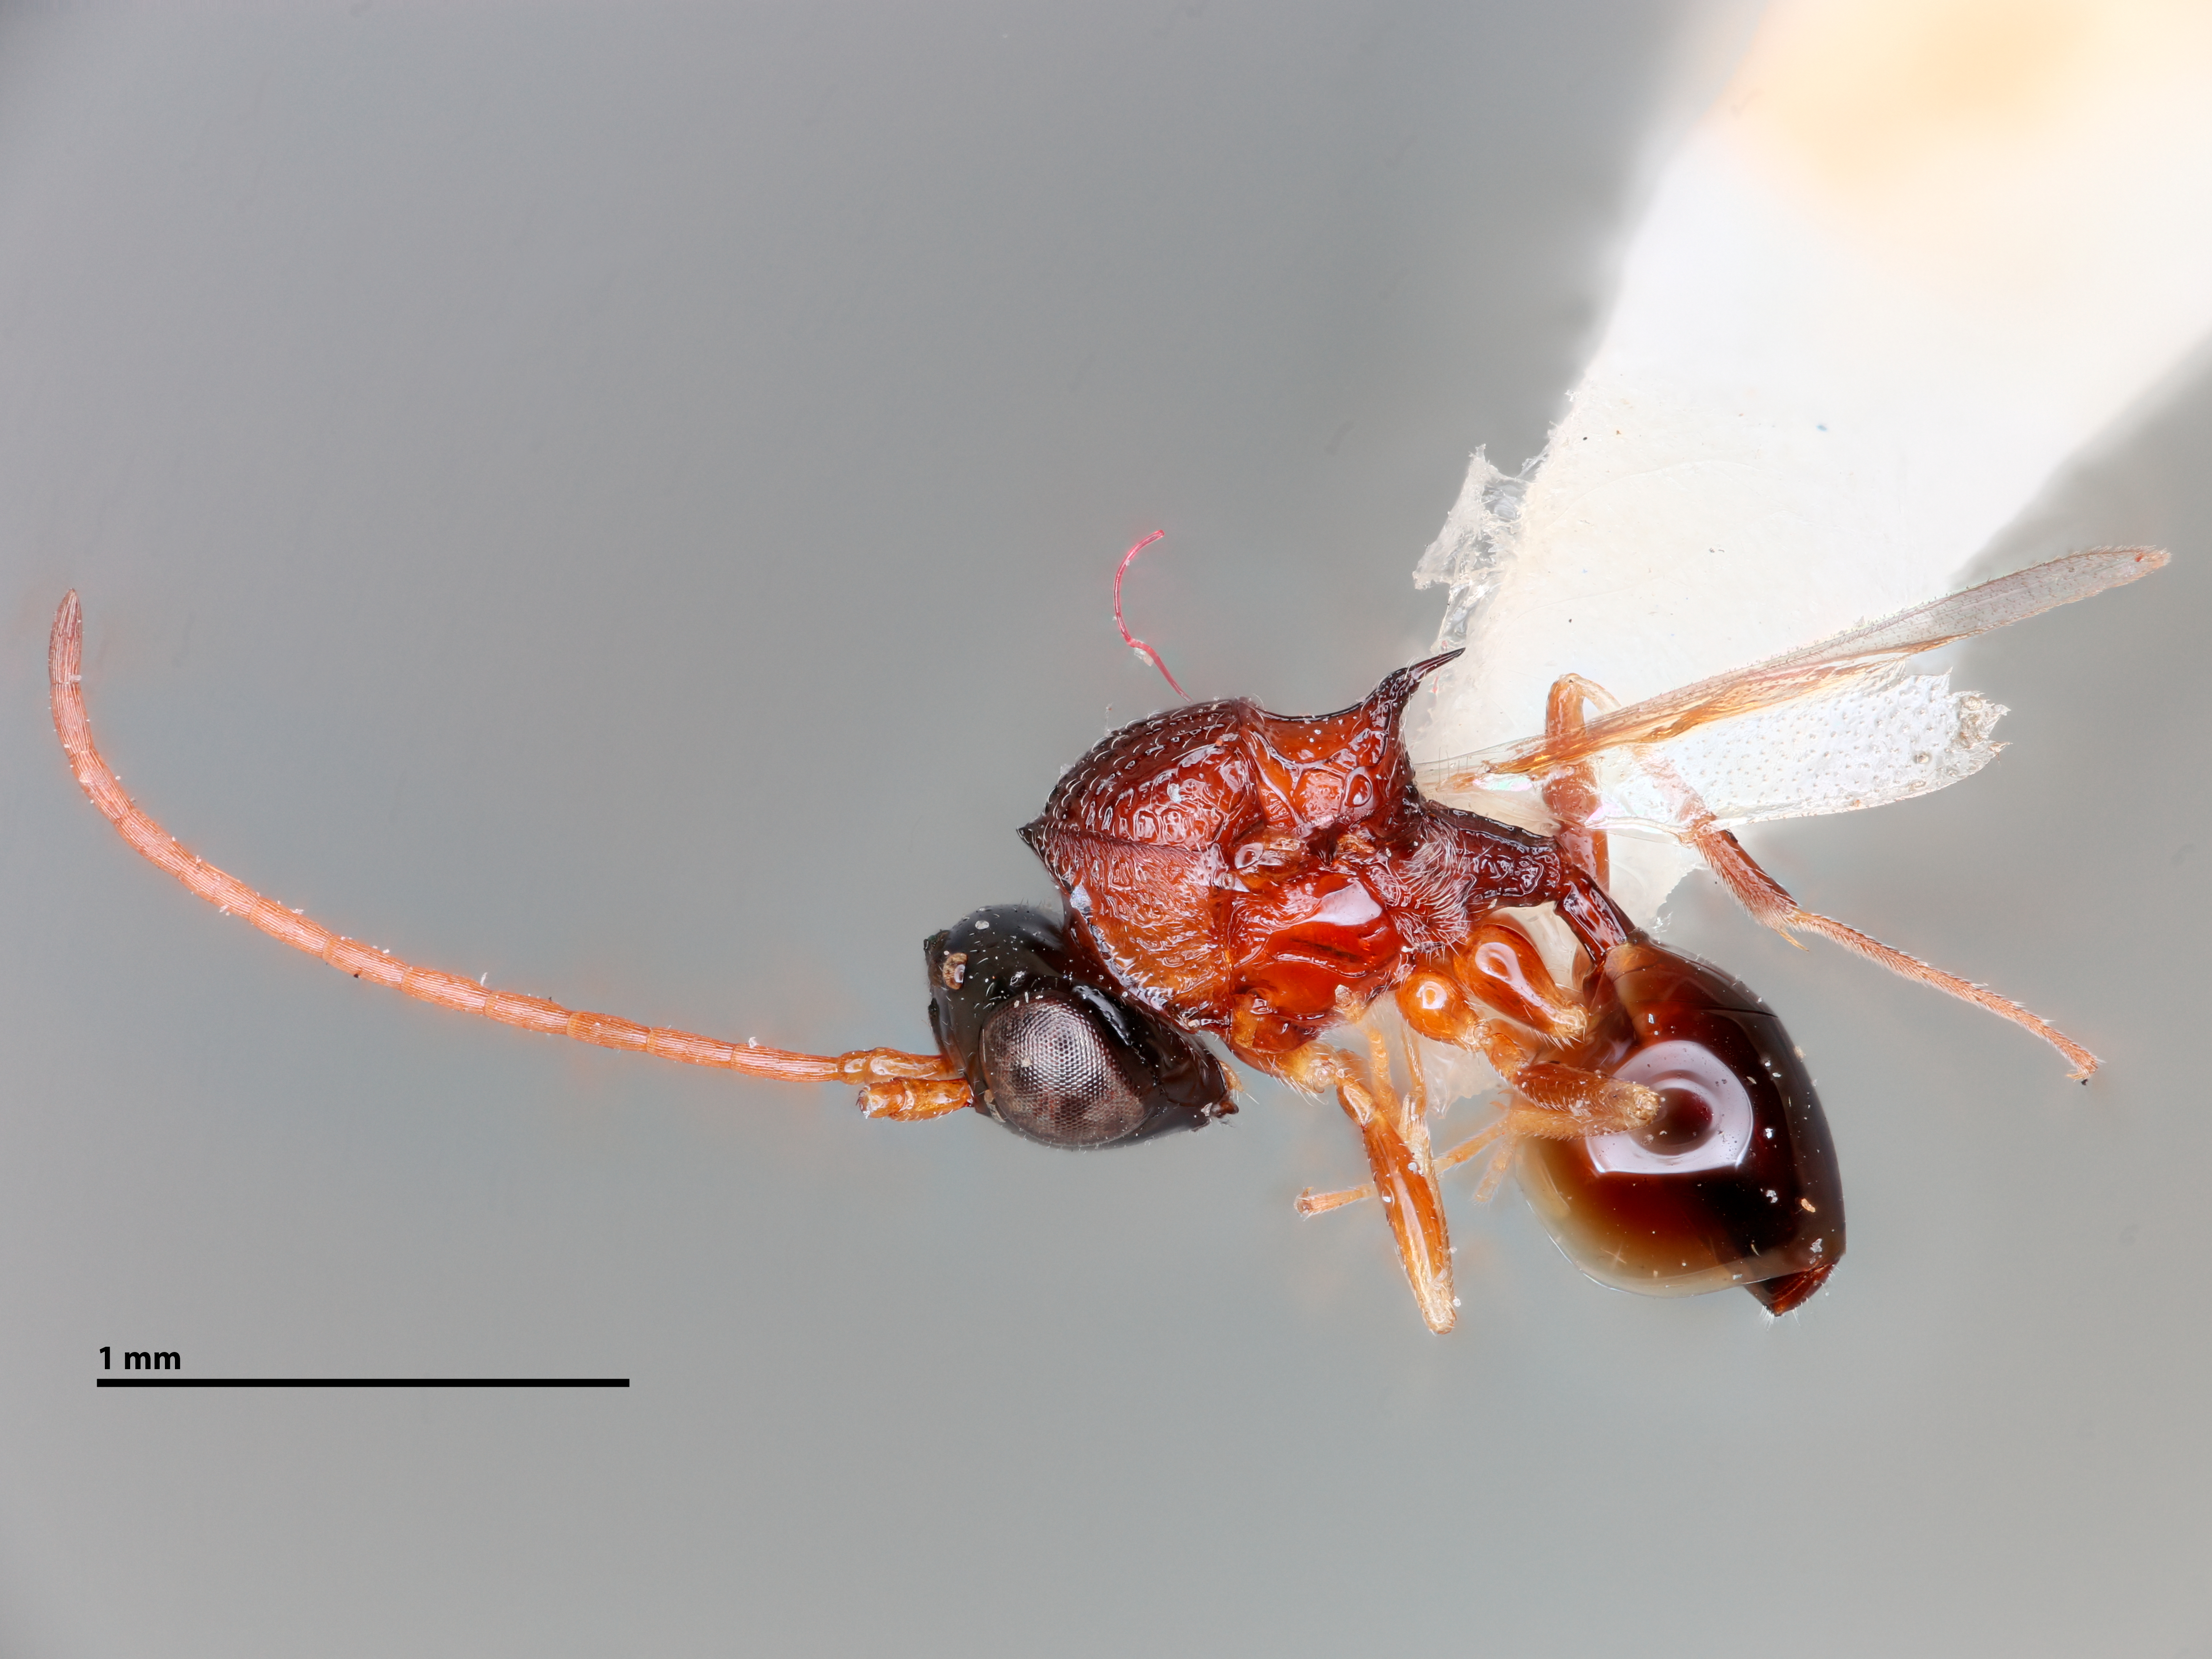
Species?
Acanthaegilips exiguous
